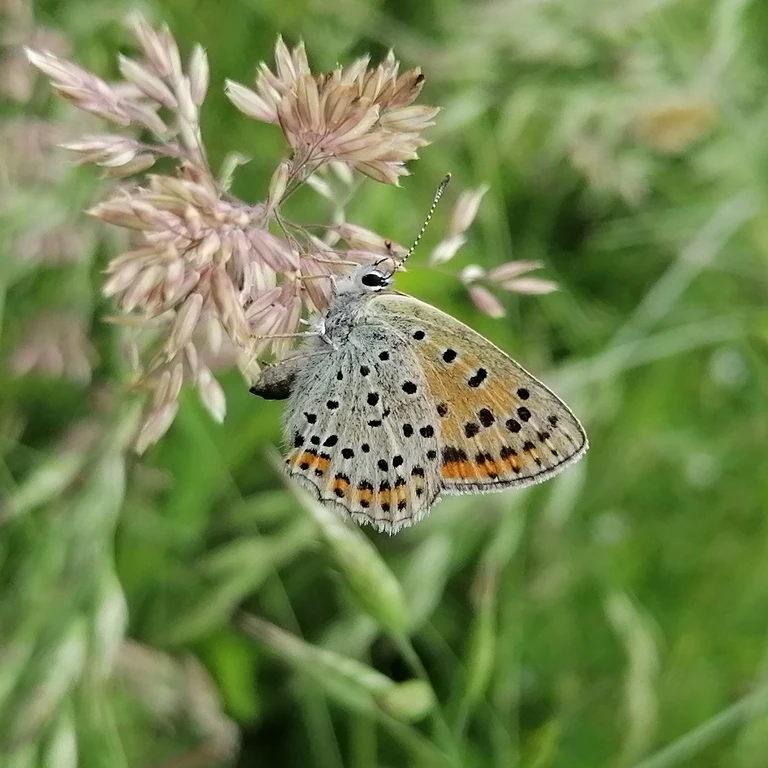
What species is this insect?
Lycaena tityrus (also Loweia tityrus)
